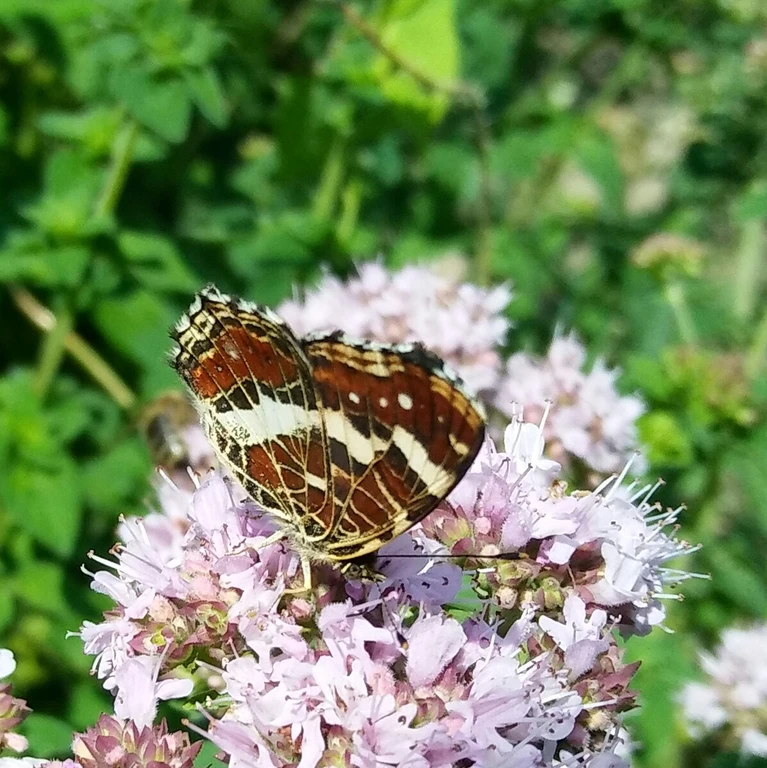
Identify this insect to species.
Araschnia levana
